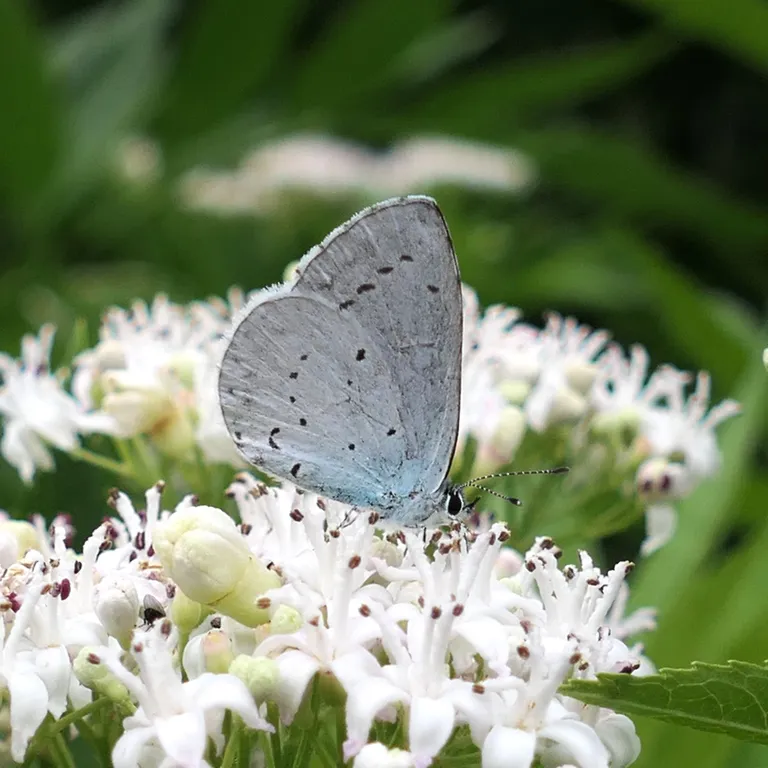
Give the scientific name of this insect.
Celastrina argiolus
